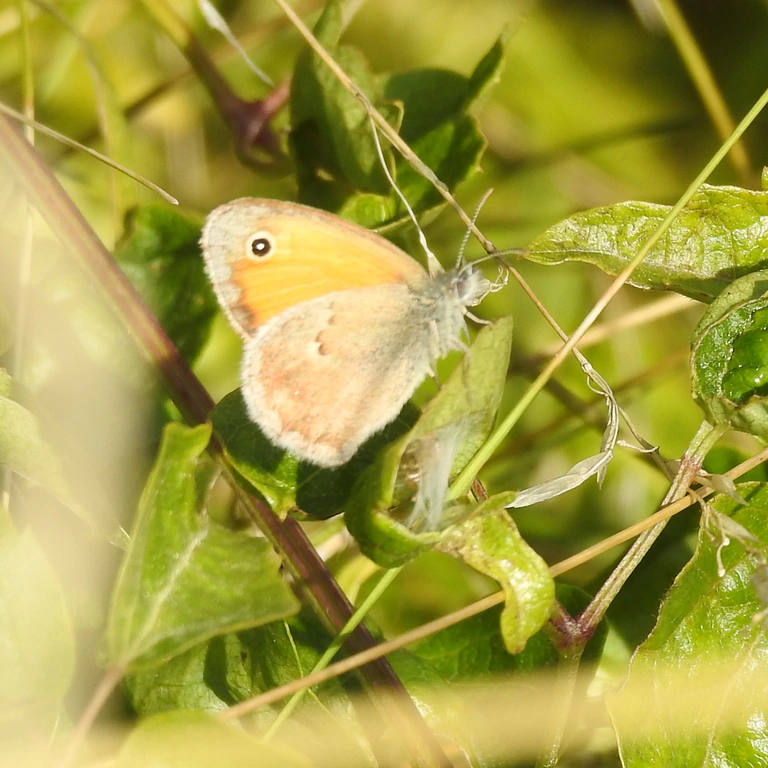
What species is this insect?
Coenonympha pamphilus
